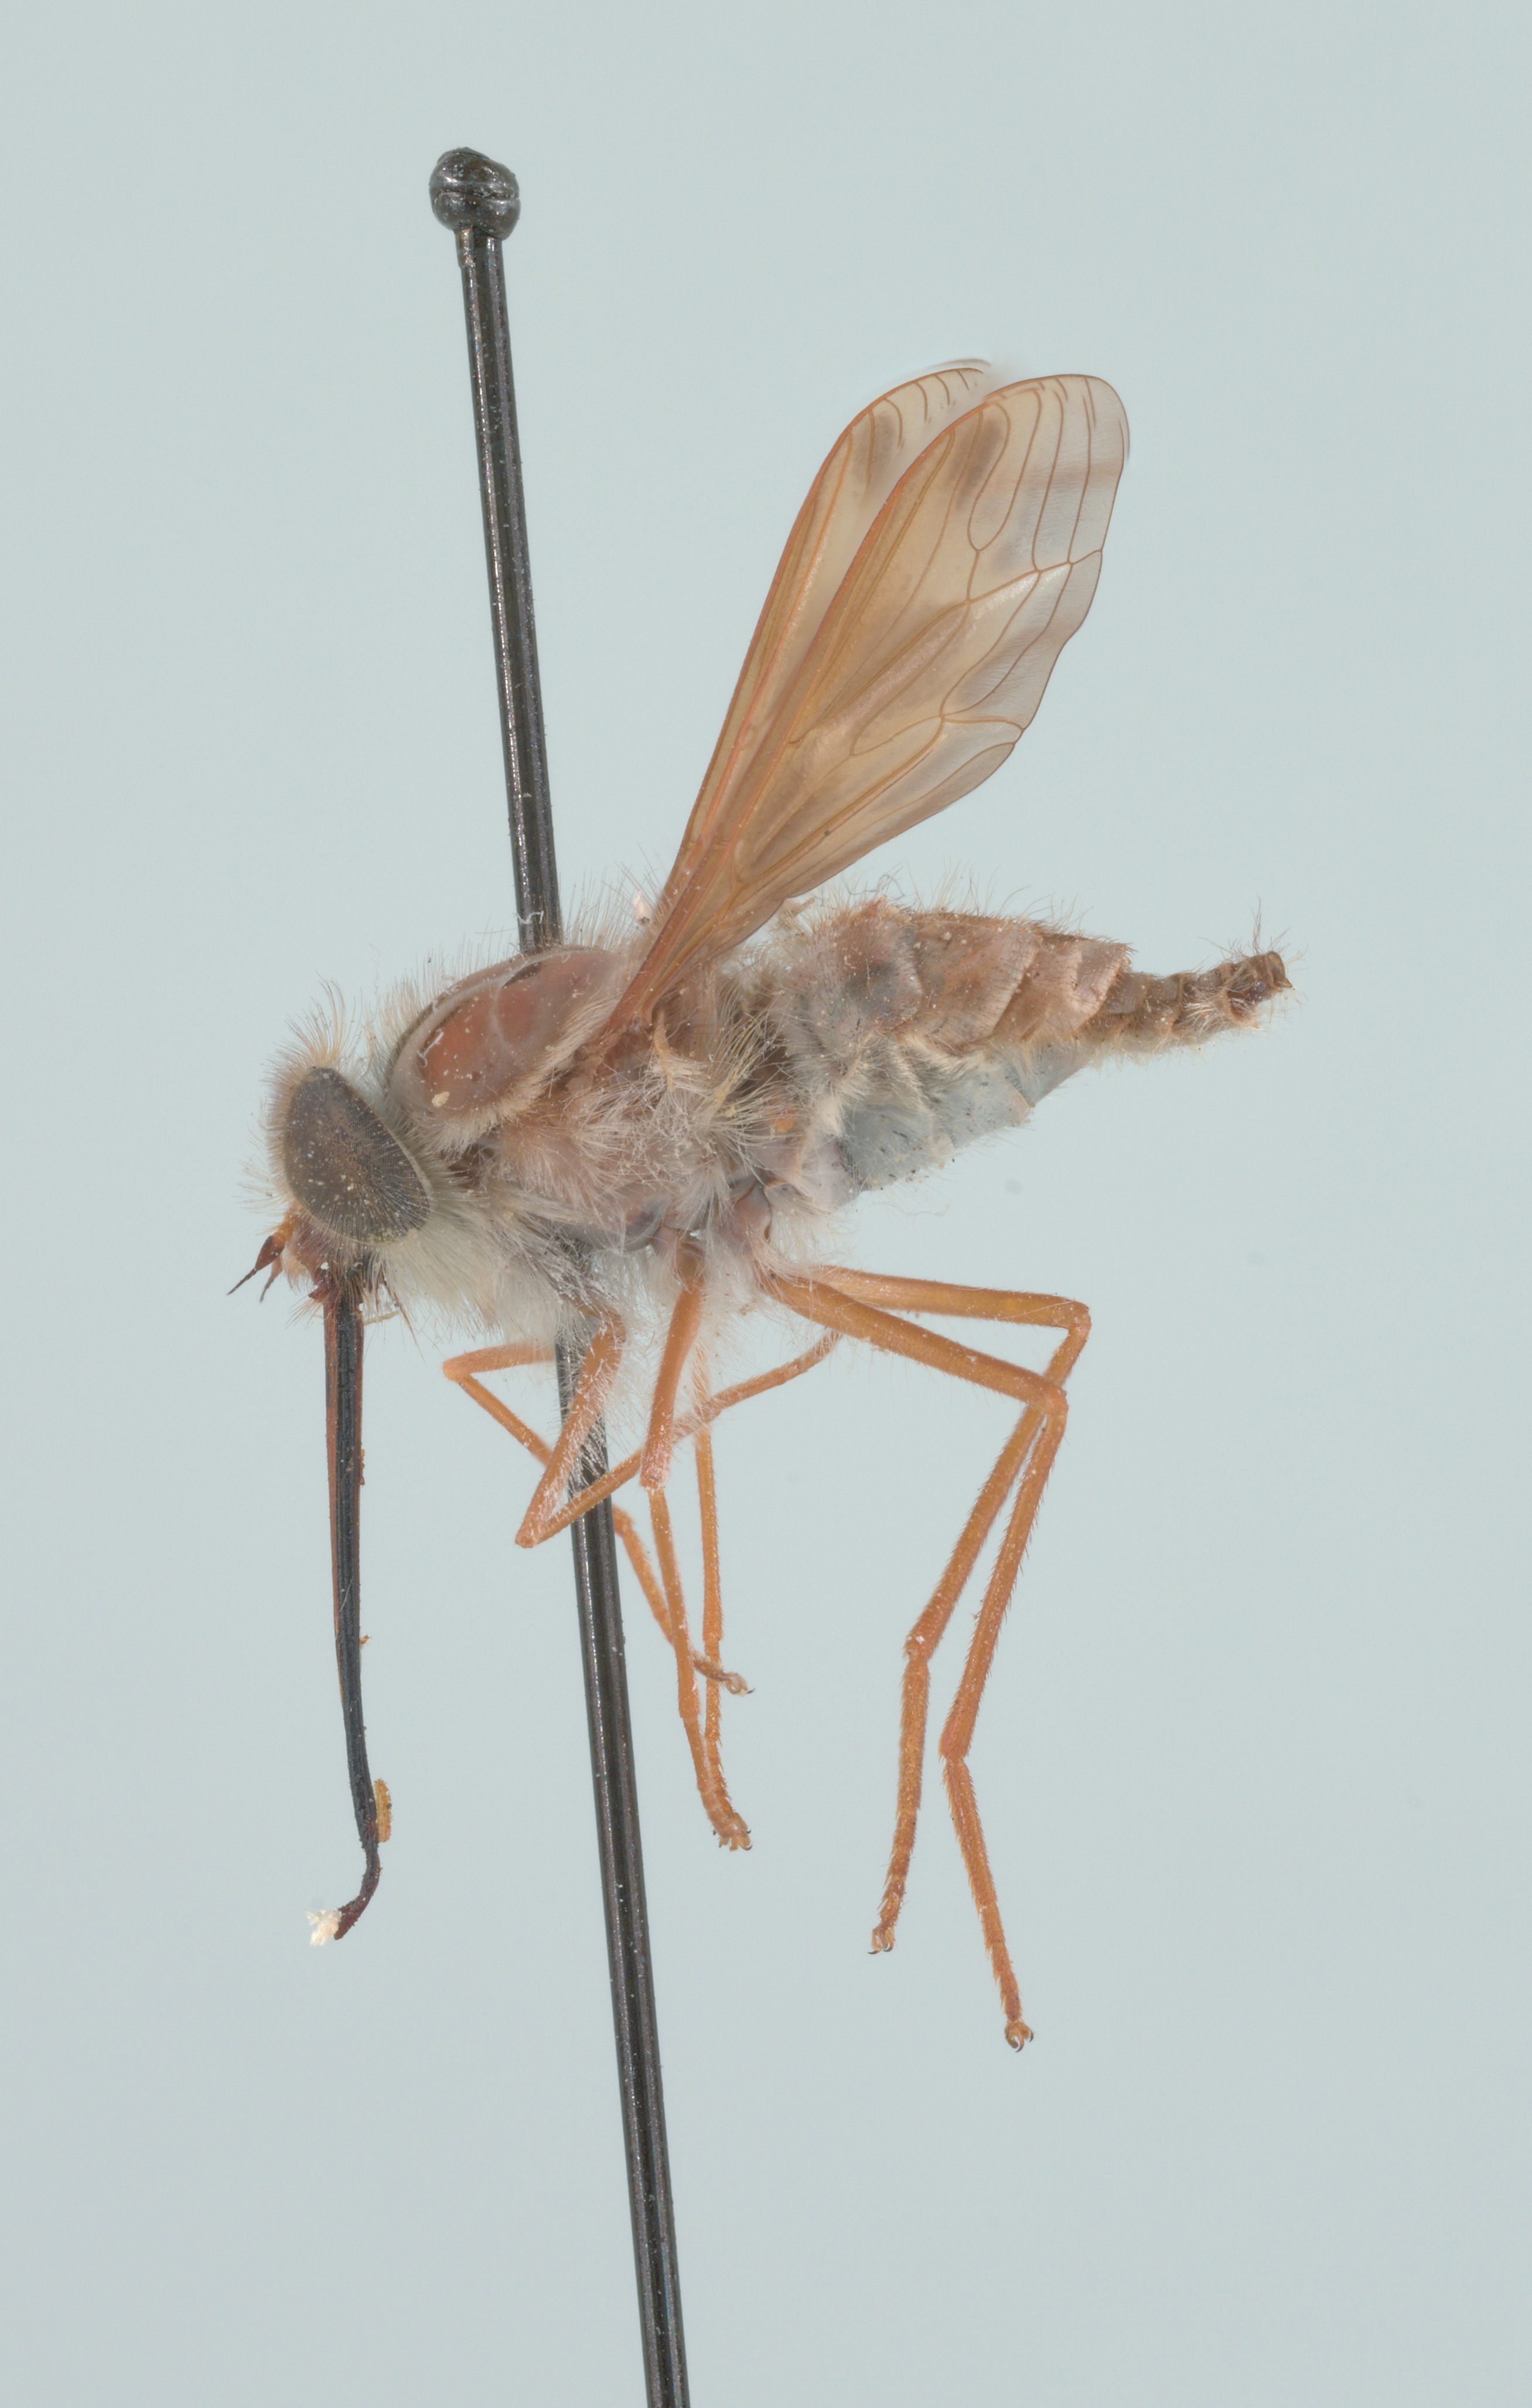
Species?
Hirmoneura nubipennis (also Trichophthalma nubipennis)
